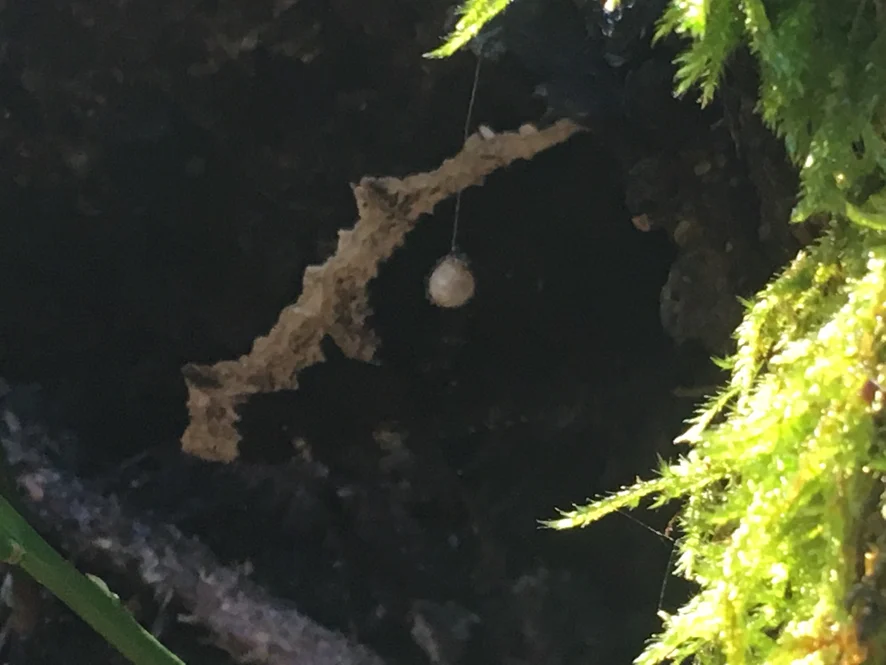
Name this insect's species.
Nymphalis antiopa
